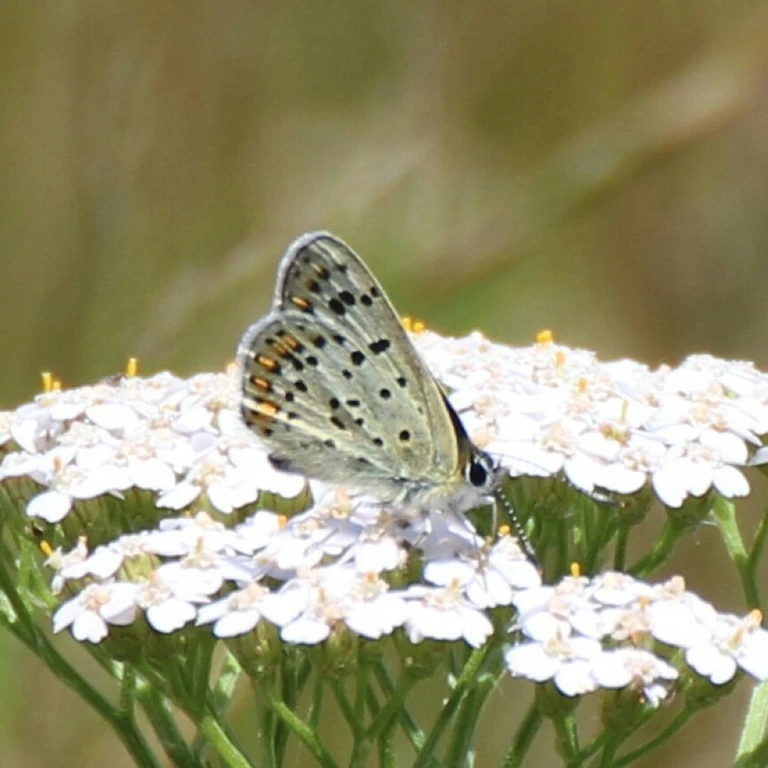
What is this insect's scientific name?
Lycaena tityrus (also Loweia tityrus)
